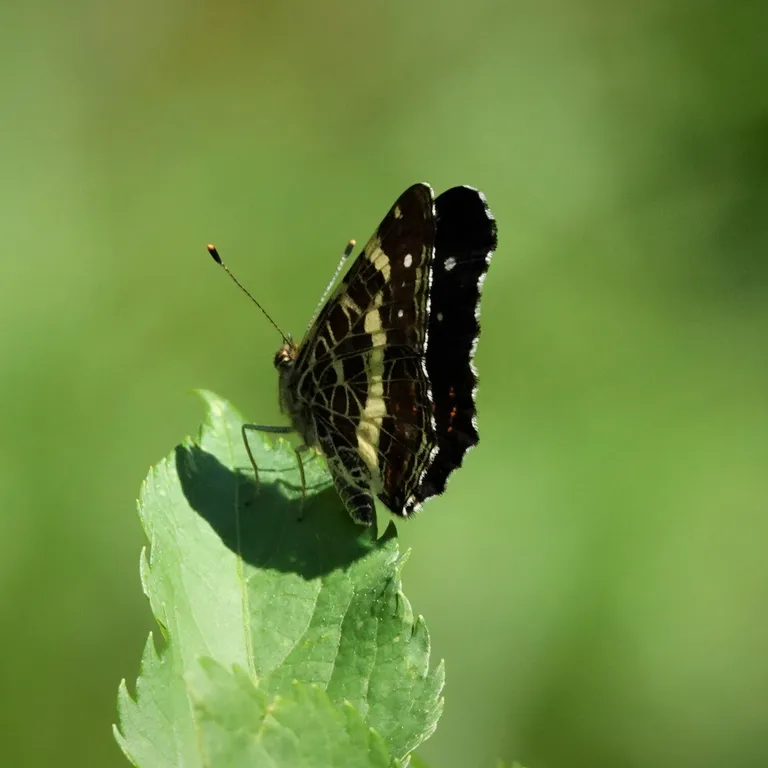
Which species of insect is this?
Araschnia levana
